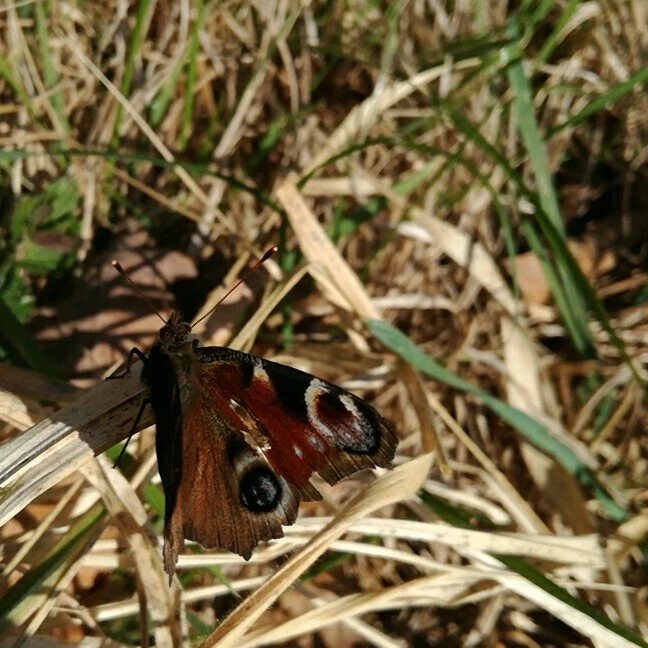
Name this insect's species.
Aglais io
